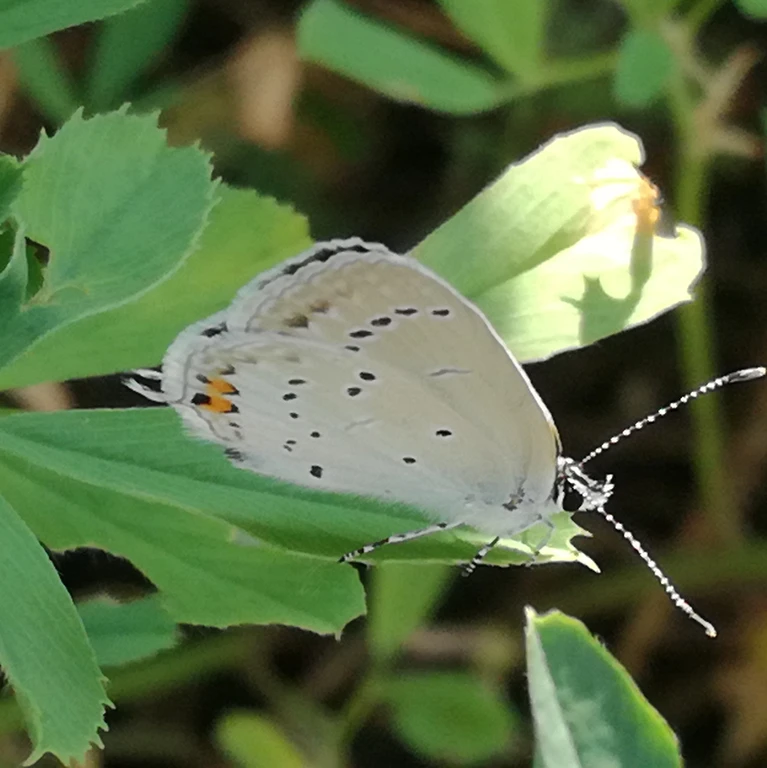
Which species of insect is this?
Cupido argiades (also Elkalyce argiades)
